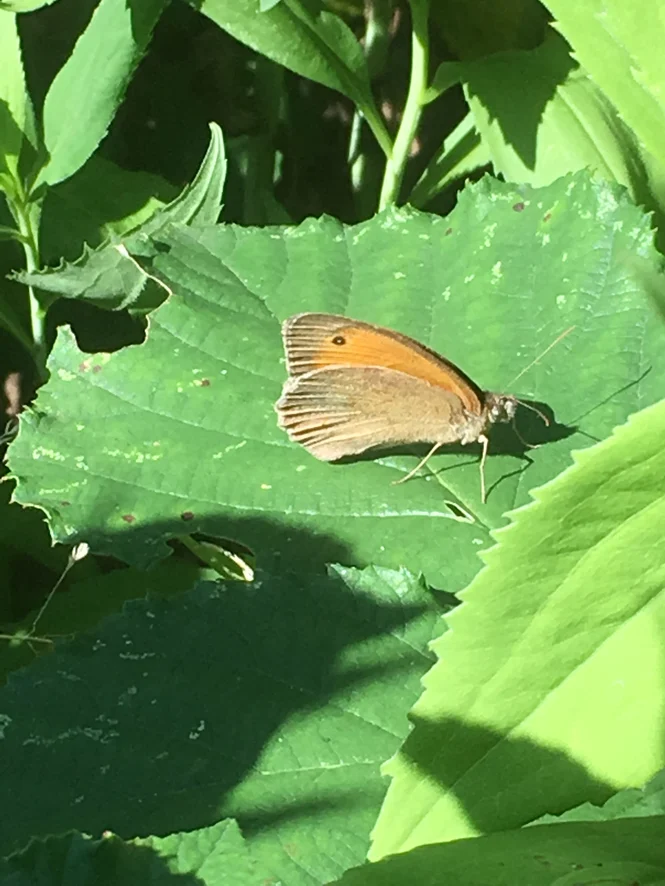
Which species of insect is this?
Maniola jurtina
